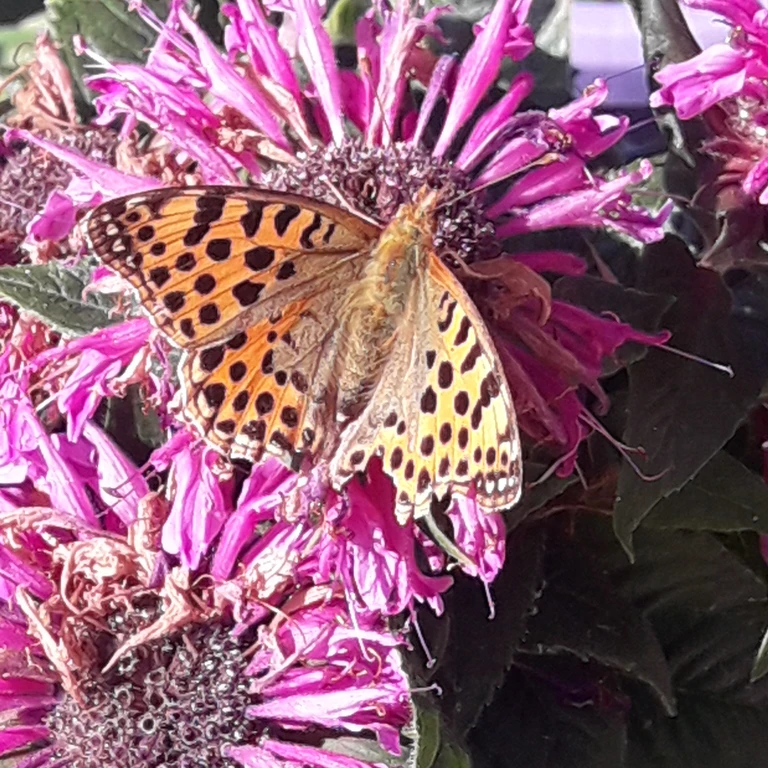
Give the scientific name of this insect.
Issoria lathonia
